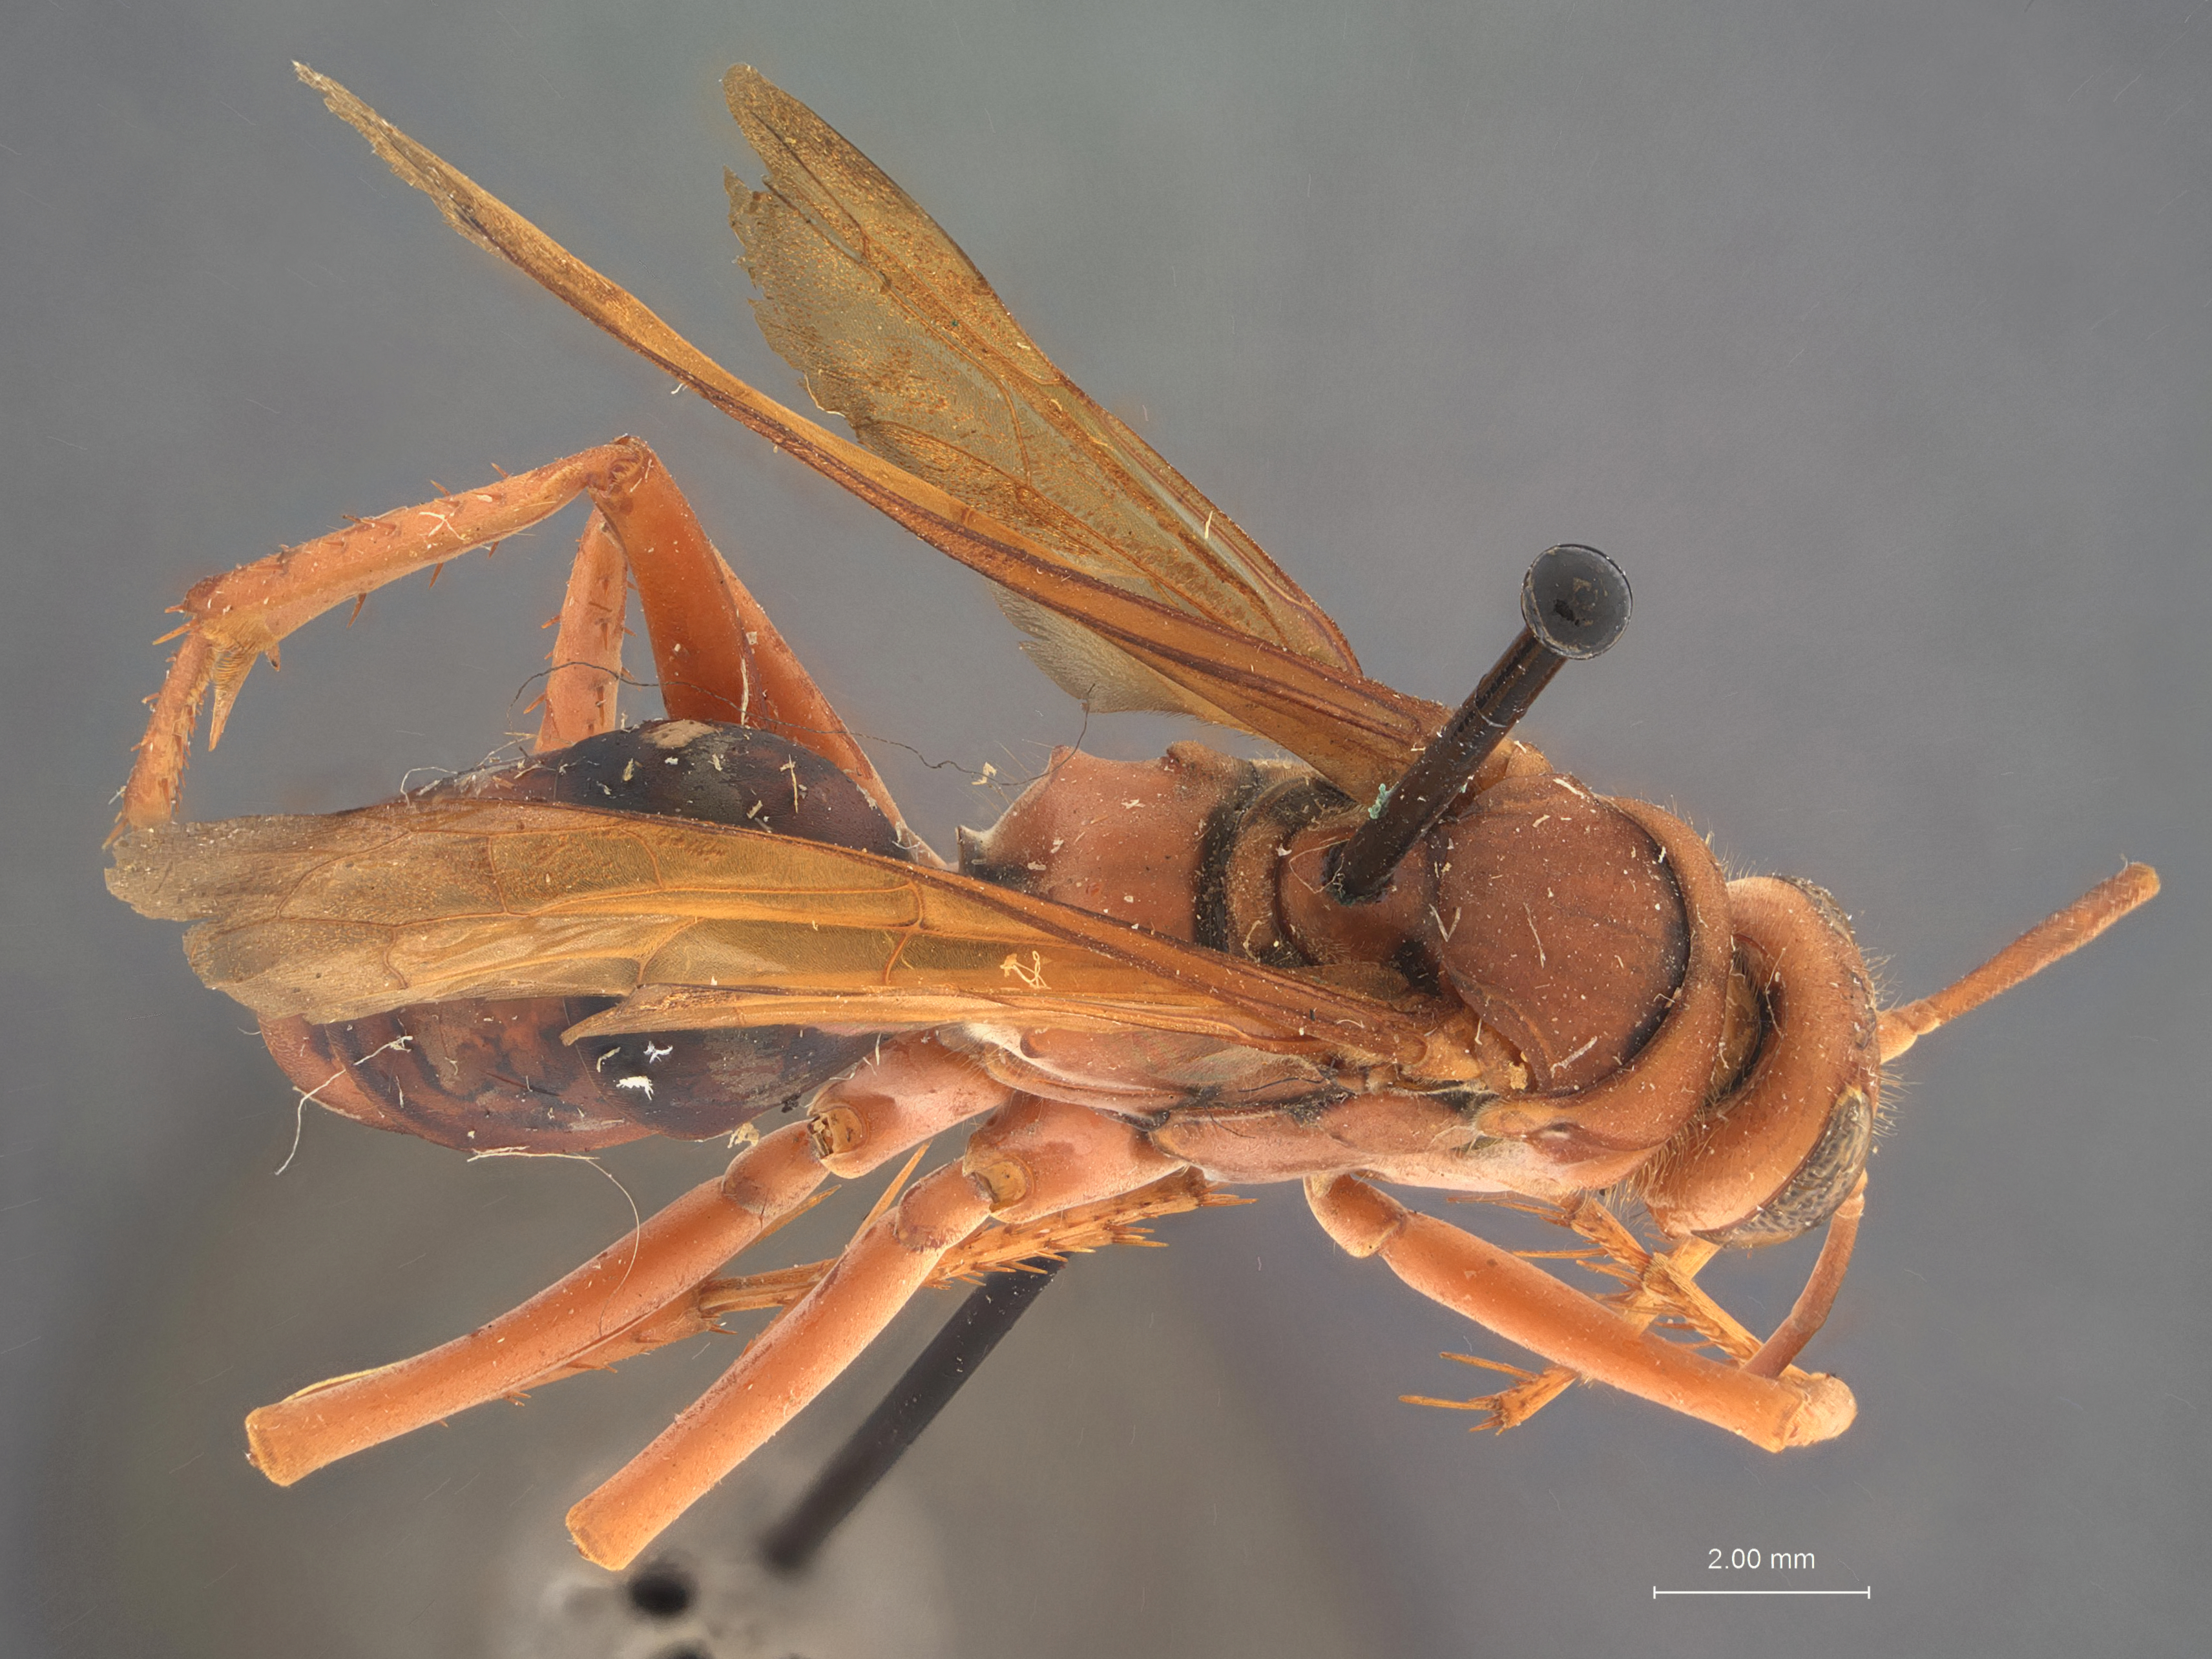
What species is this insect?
Arachnophroctonus xanthopterus
